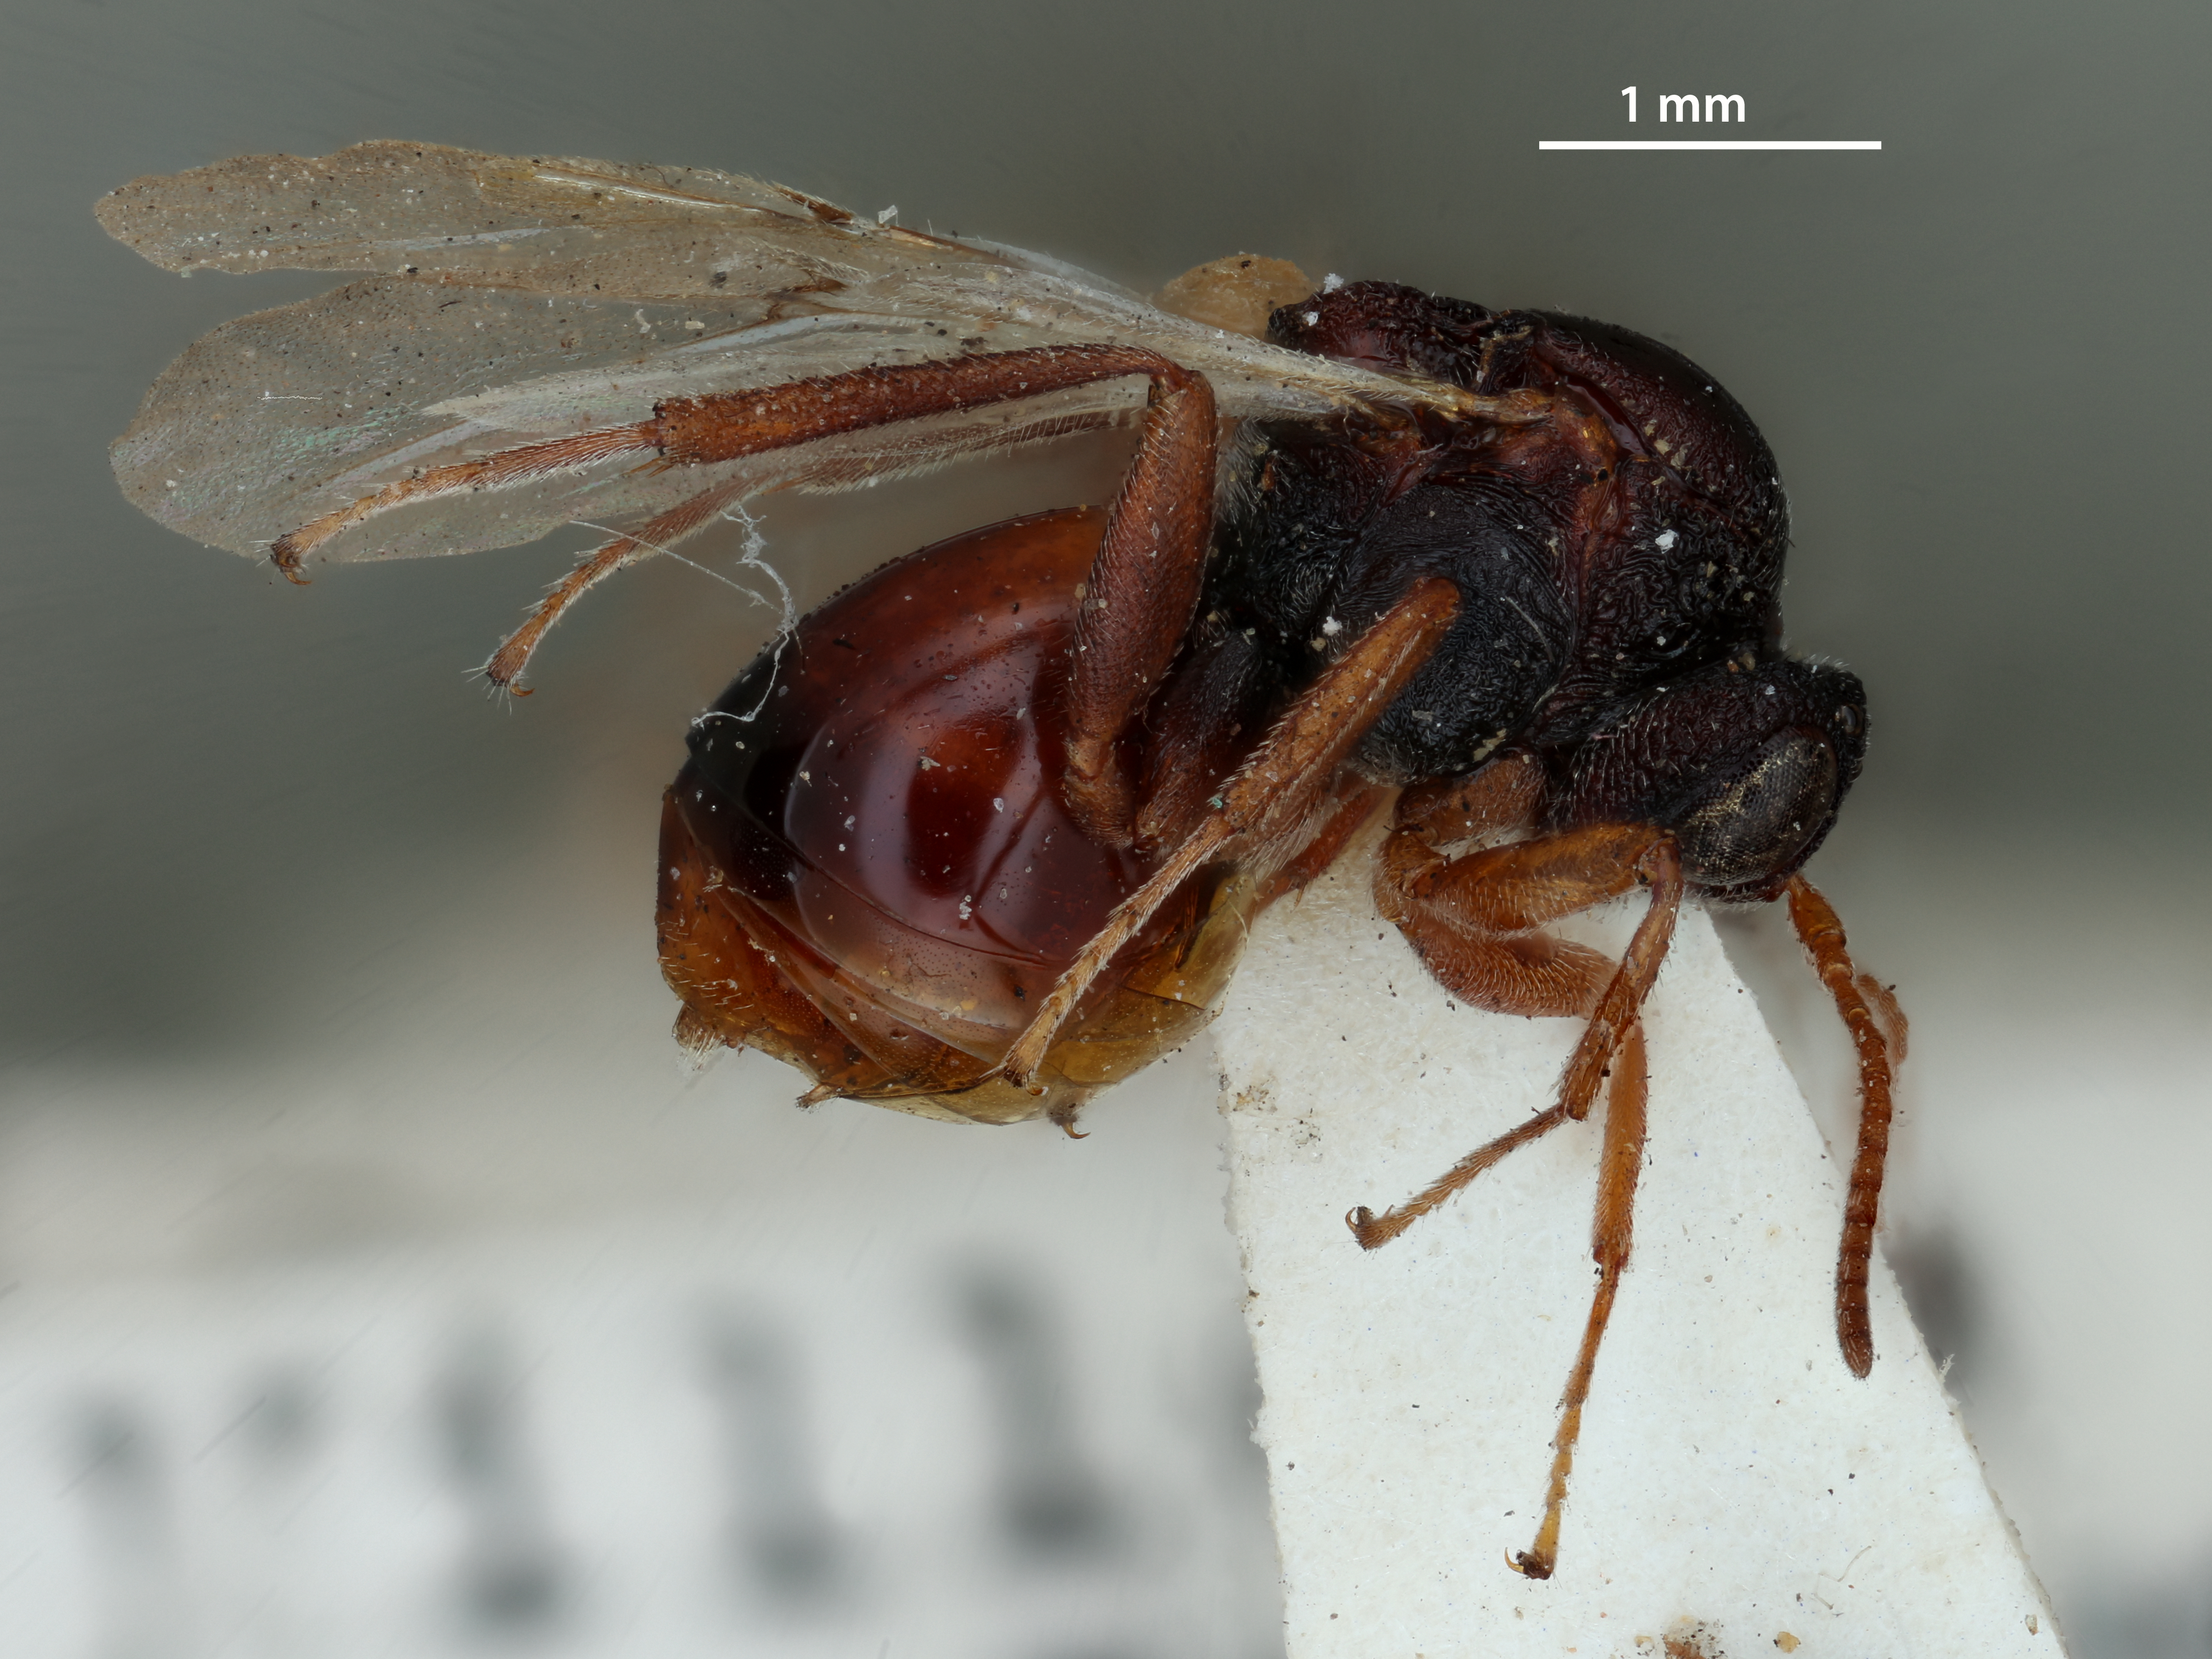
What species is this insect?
Callirhytis rubida
